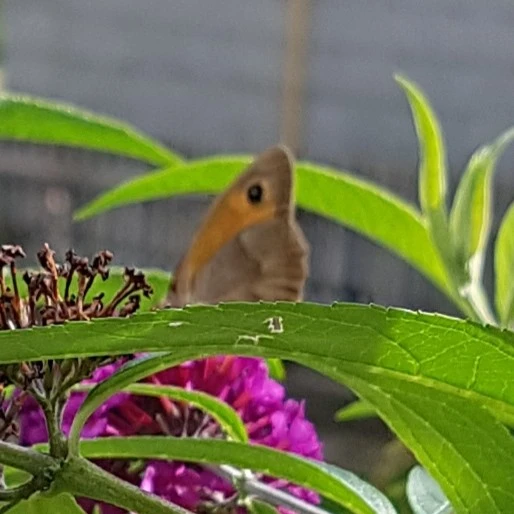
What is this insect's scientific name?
Maniola jurtina
